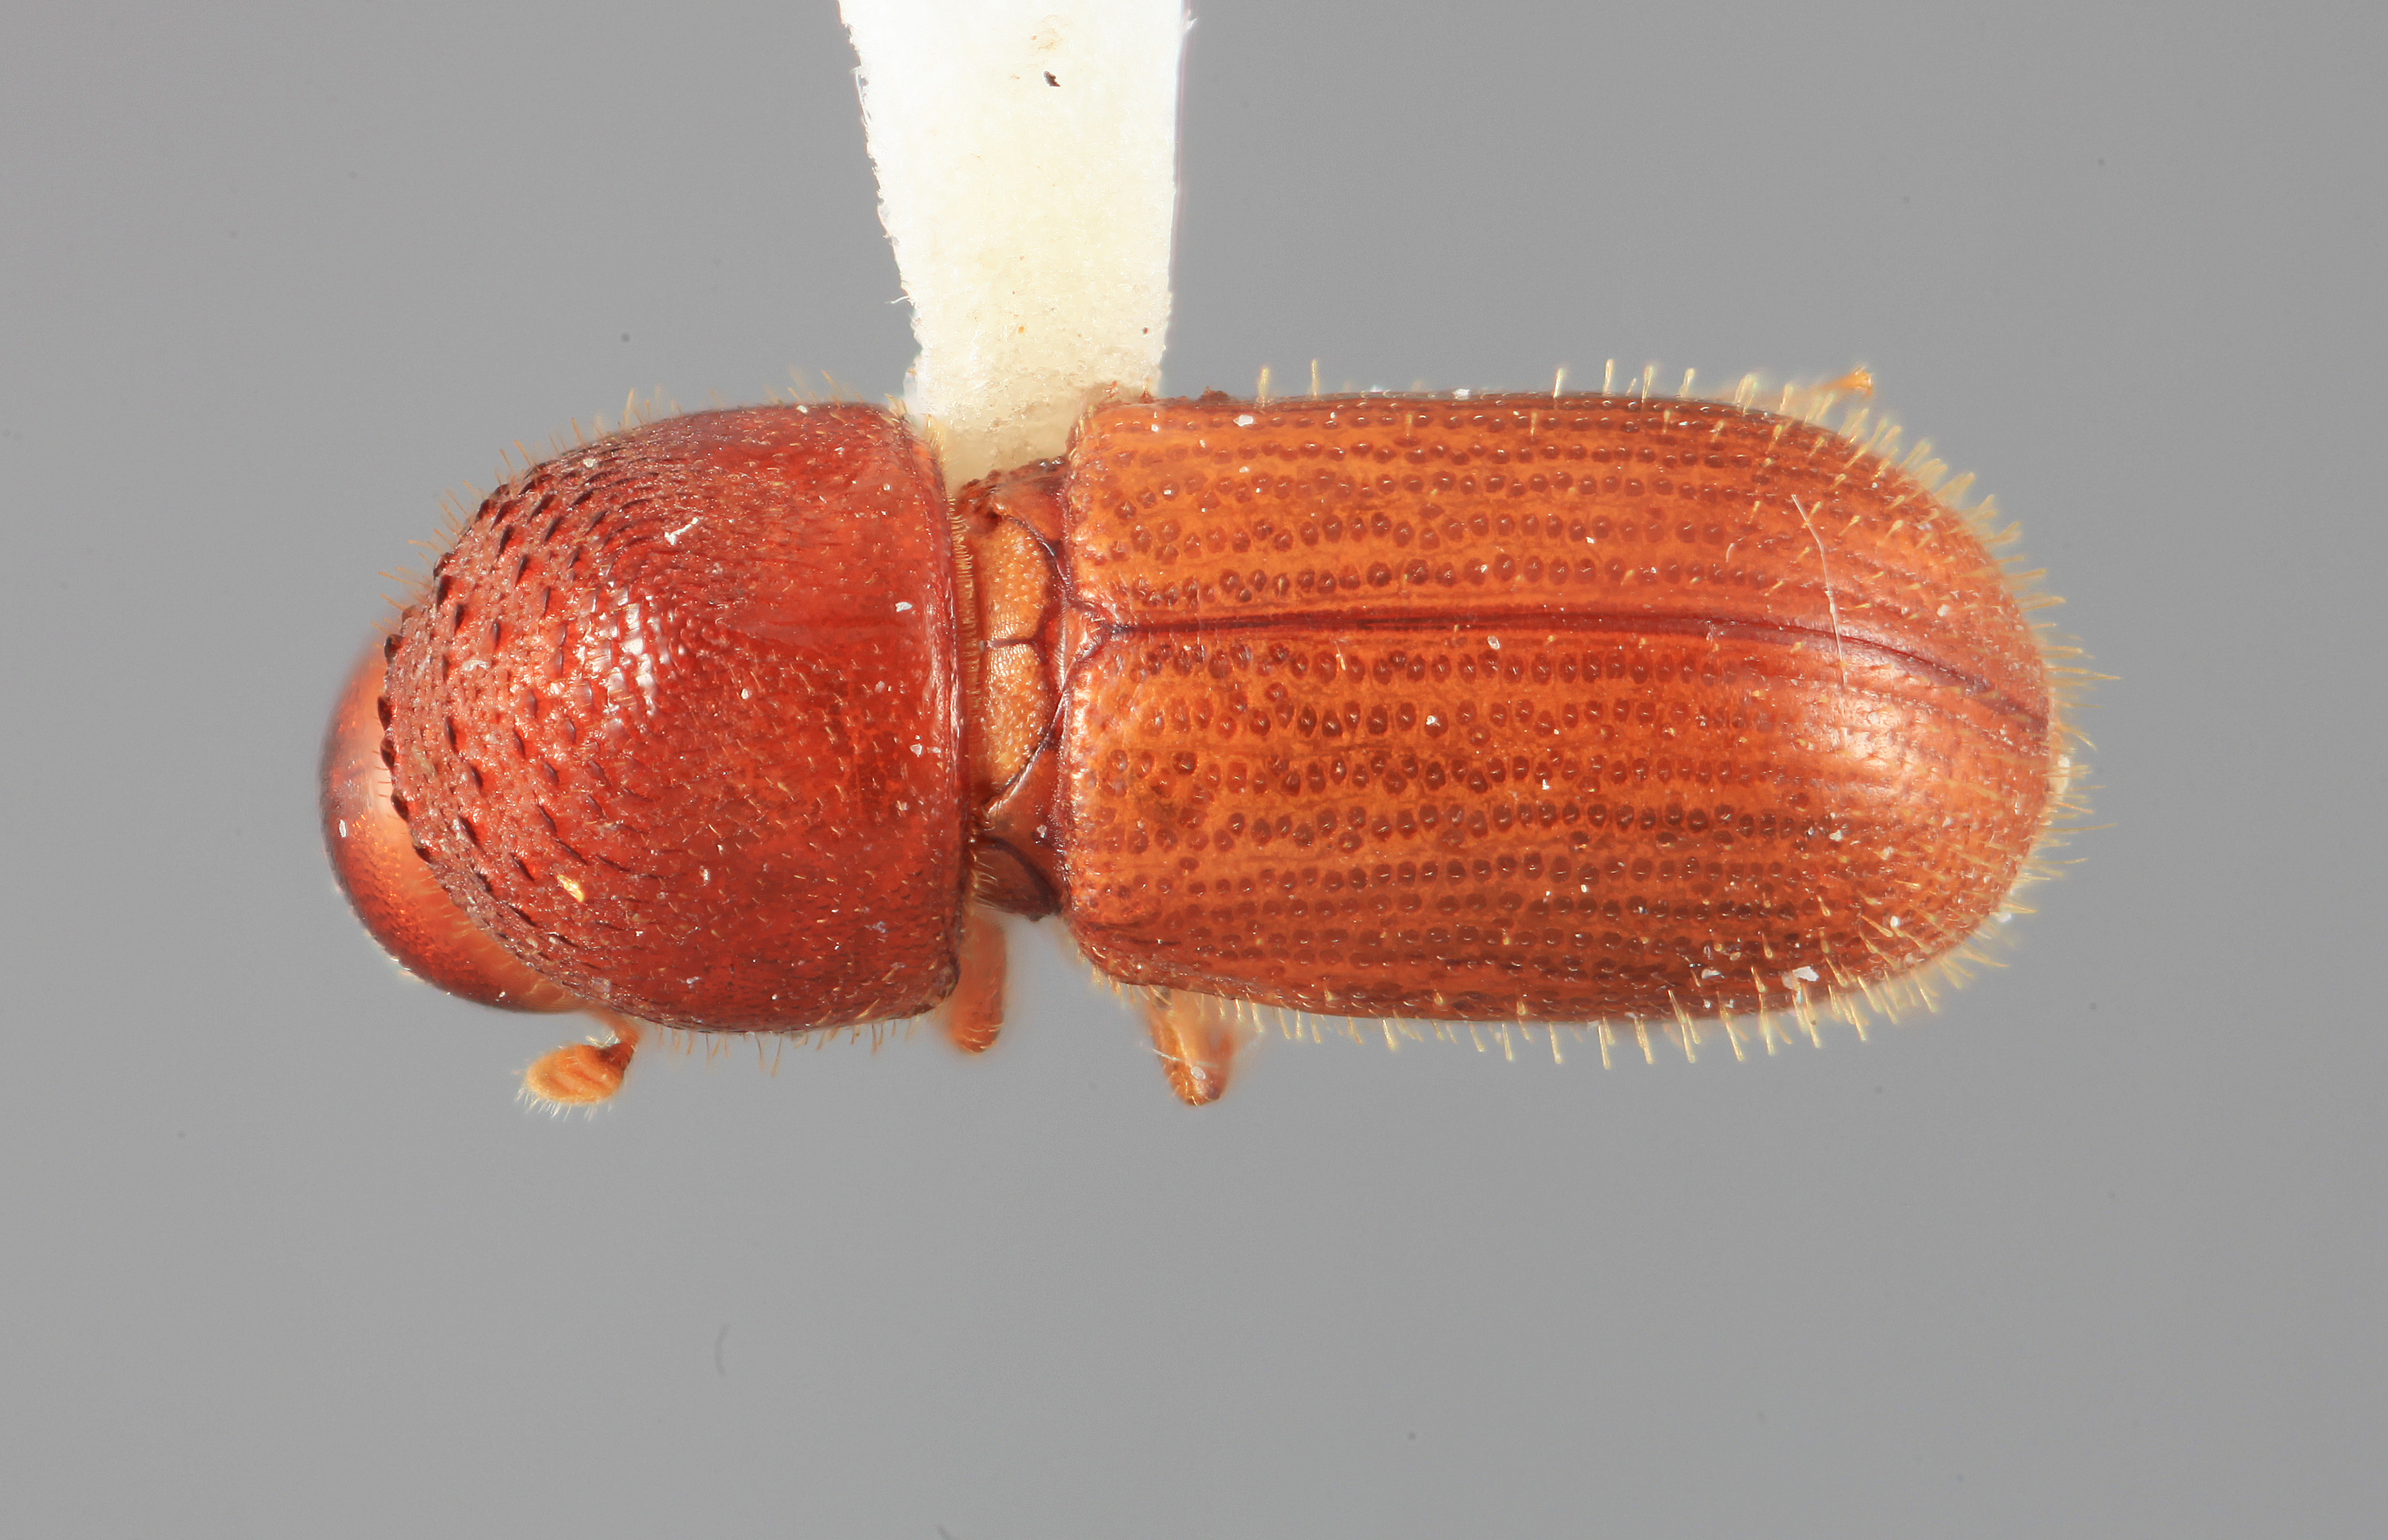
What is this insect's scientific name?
Cryptocarenus coronatus
